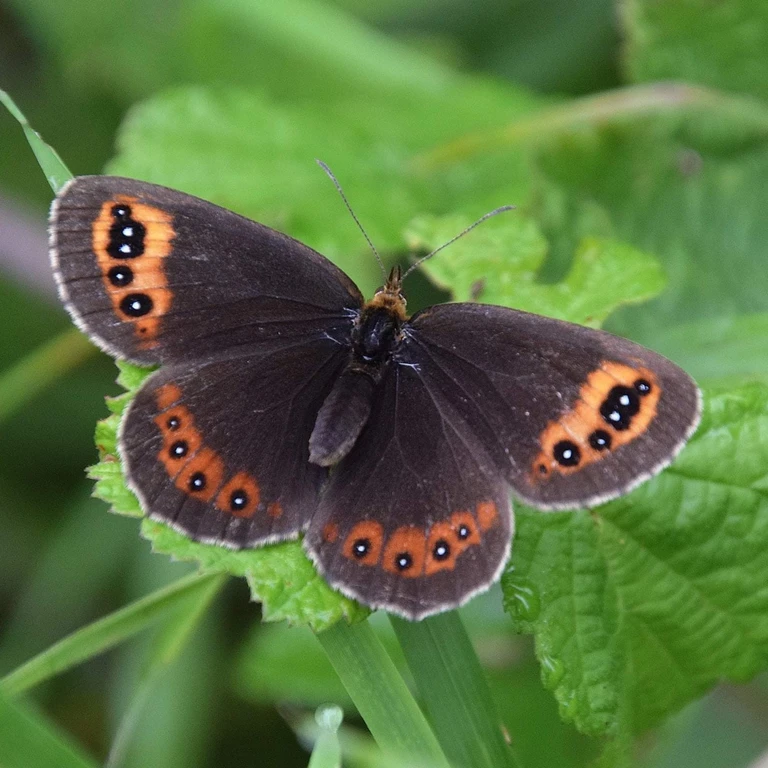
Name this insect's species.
Erebia aethiops
